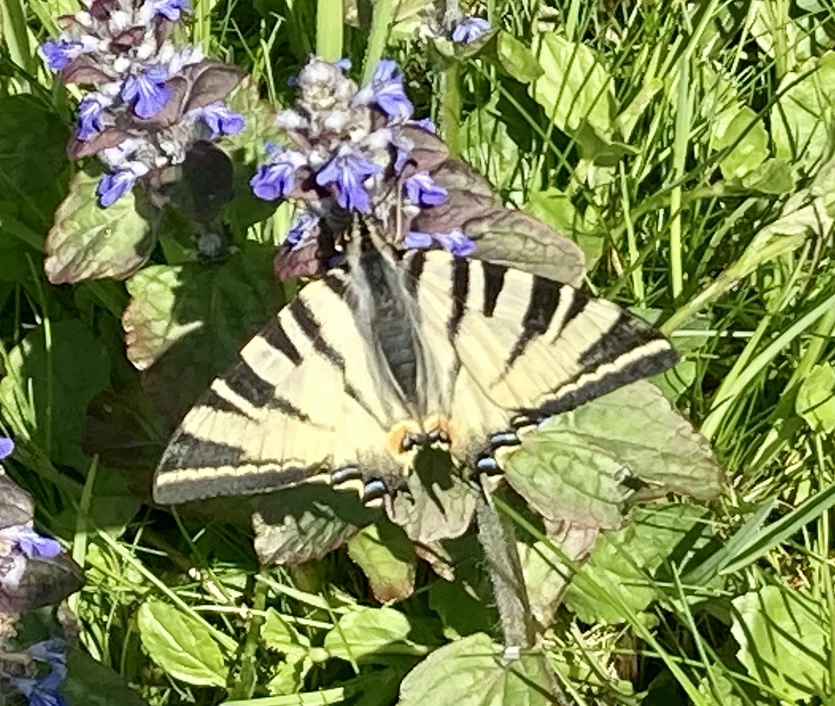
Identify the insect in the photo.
Iphiclides podalirius
